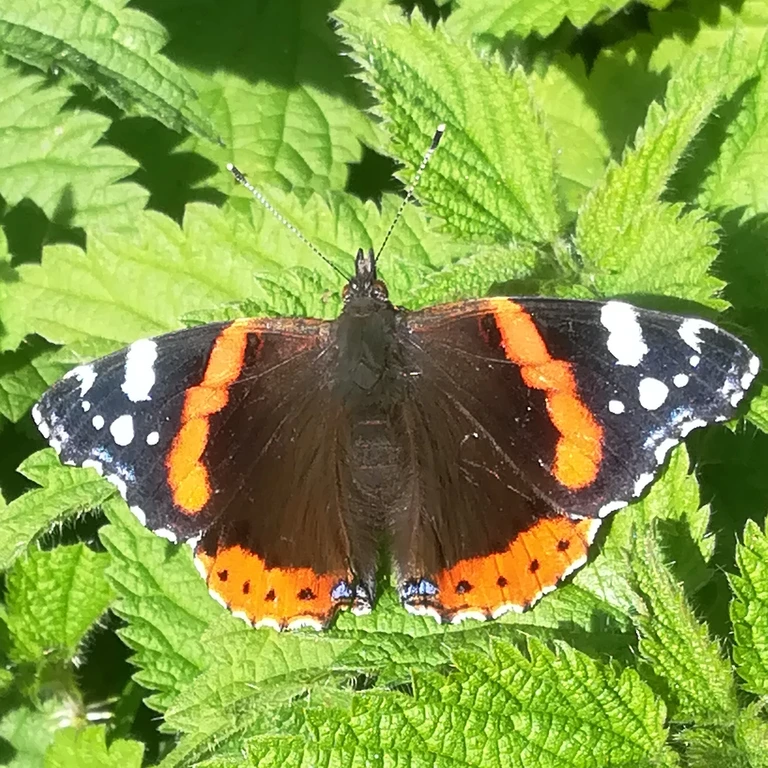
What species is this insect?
Vanessa atalanta
